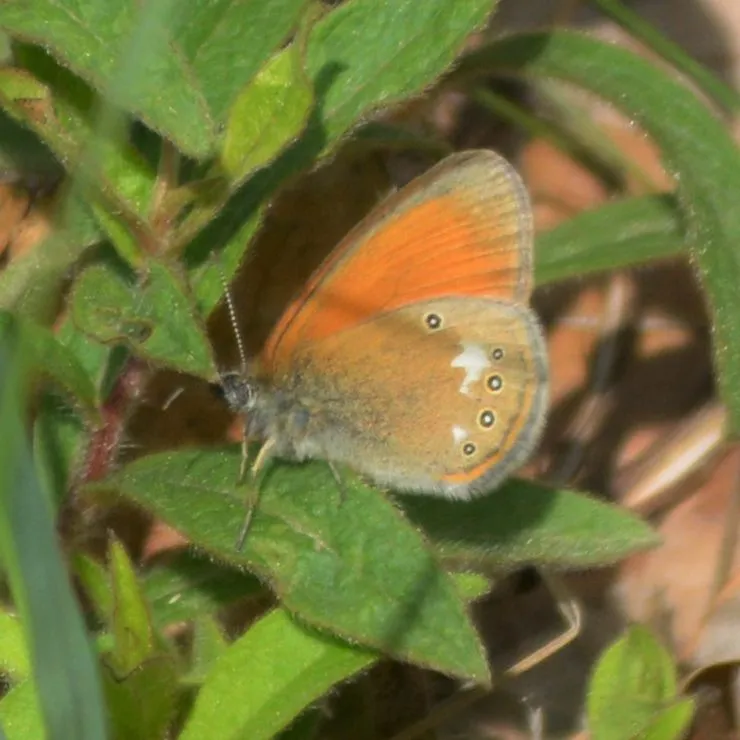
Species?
Coenonympha glycerion (also Coenonympha iphis)
